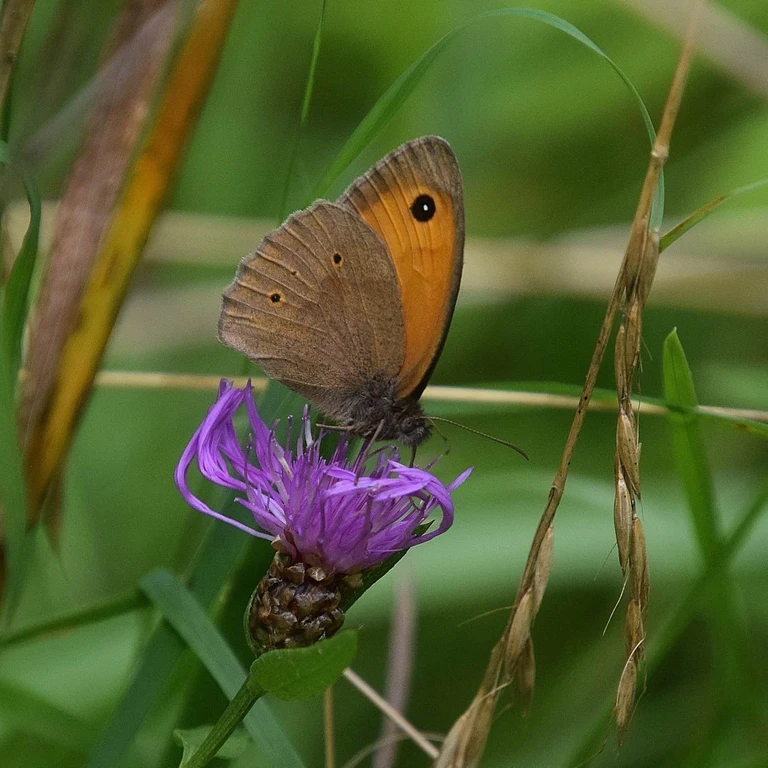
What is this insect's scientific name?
Maniola jurtina
